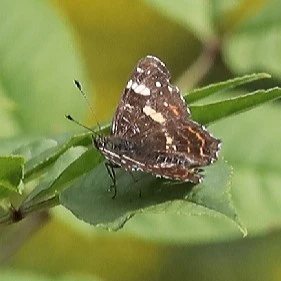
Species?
Araschnia levana
